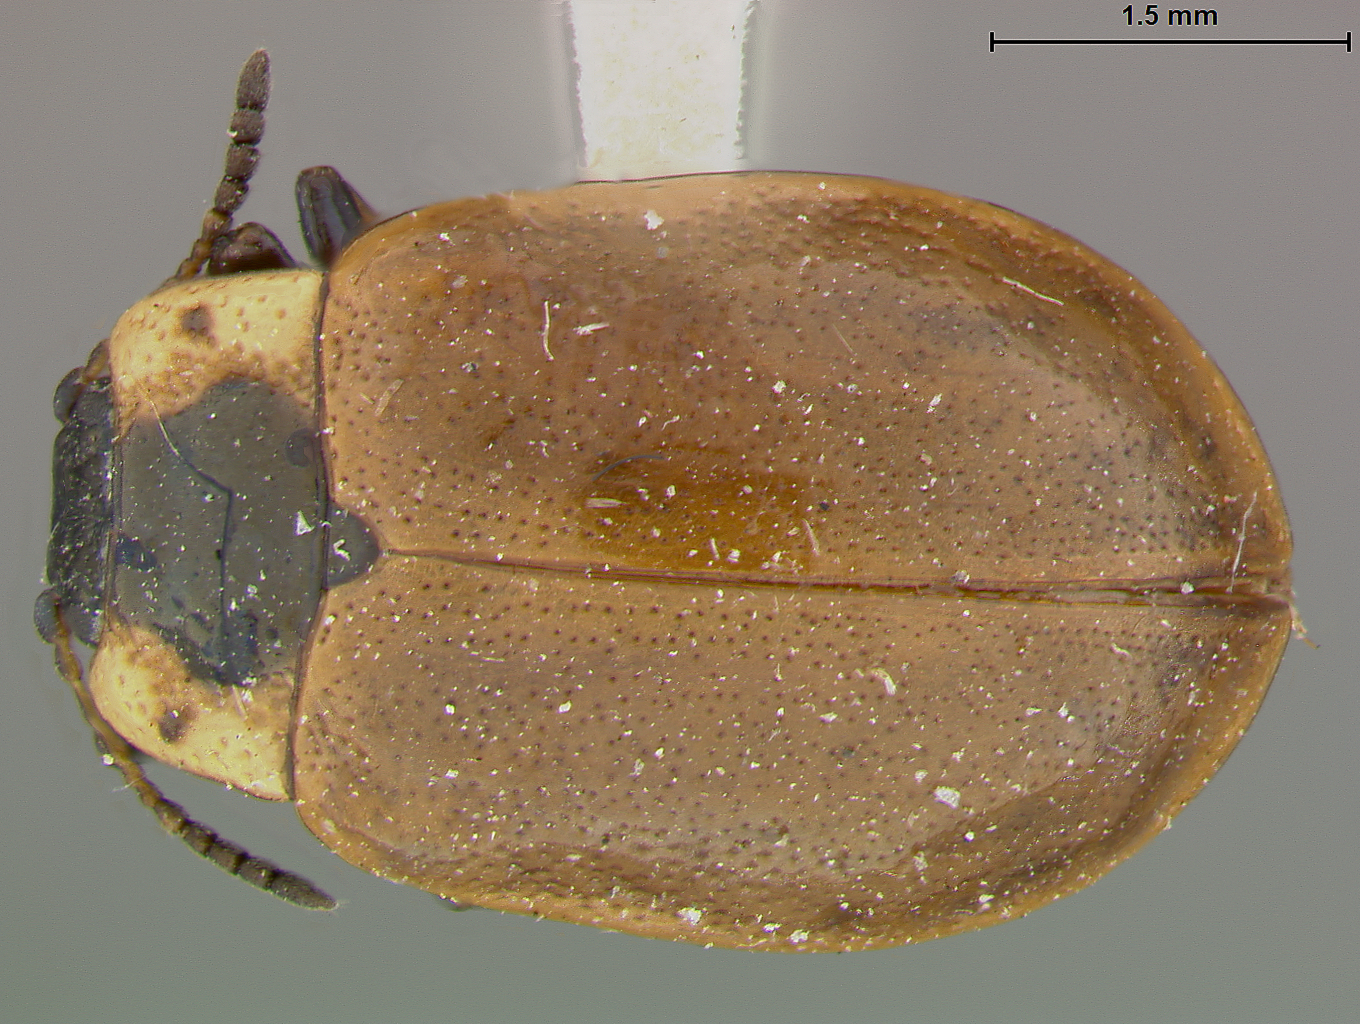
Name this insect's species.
Melasoma immaculata
